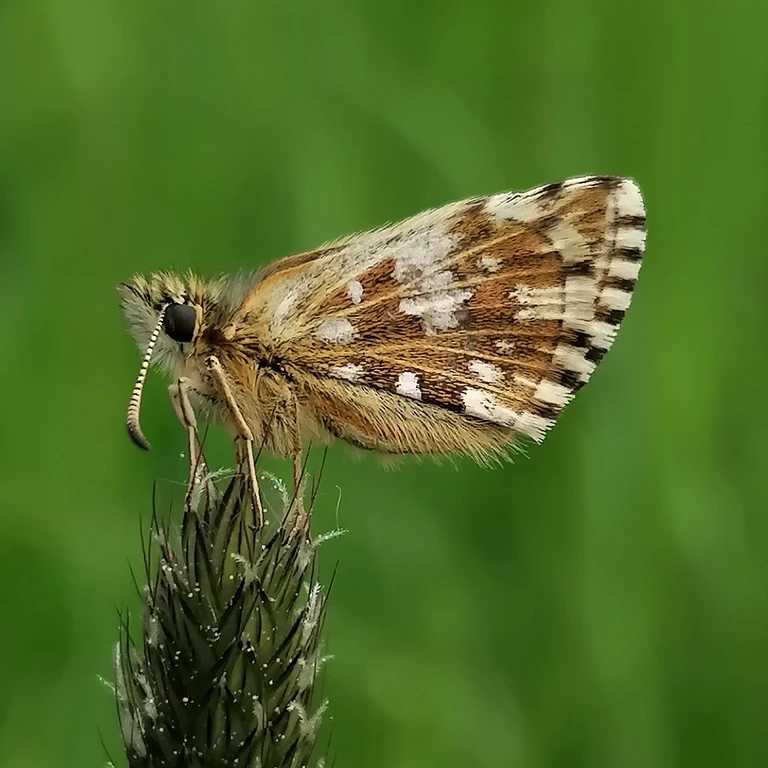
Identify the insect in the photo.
Pyrgus malvae
